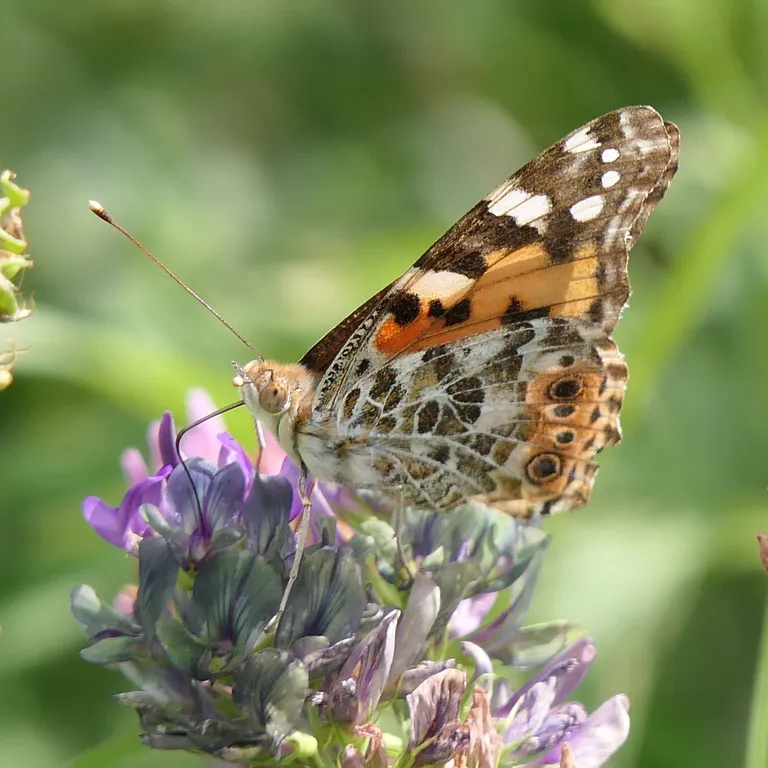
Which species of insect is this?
Vanessa cardui
